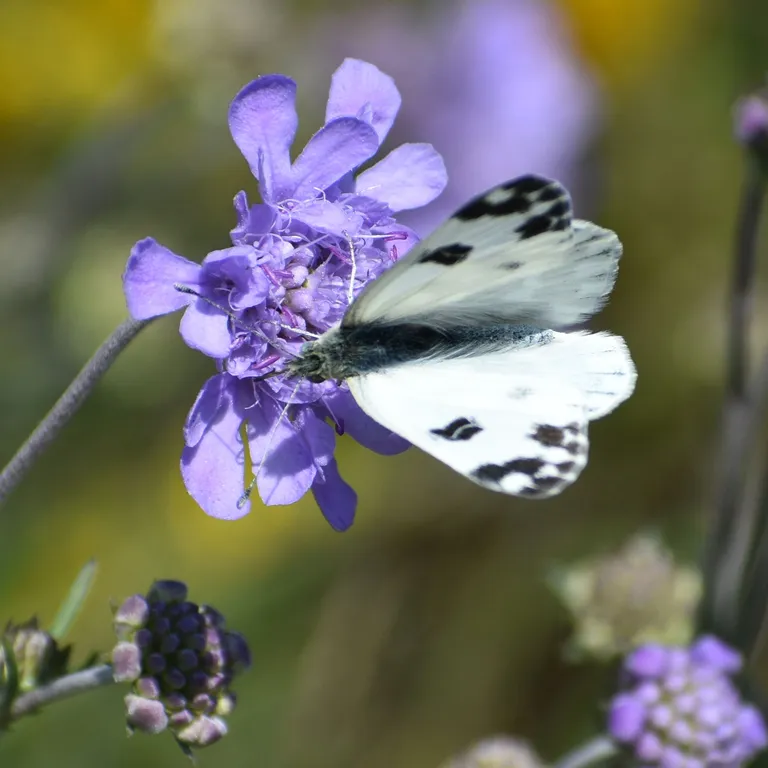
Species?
Pontia edusa
